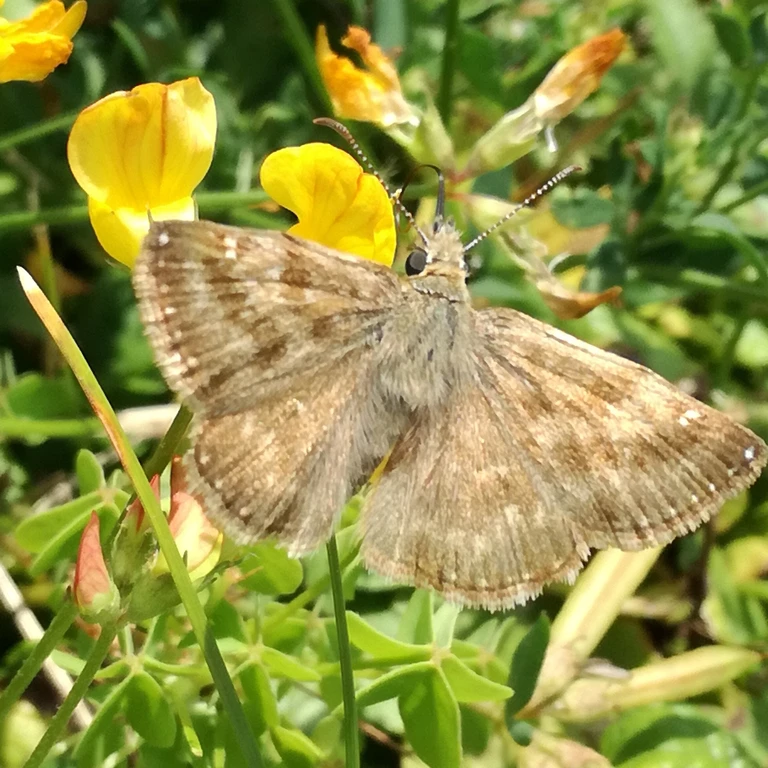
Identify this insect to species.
Euclidia glyphica
